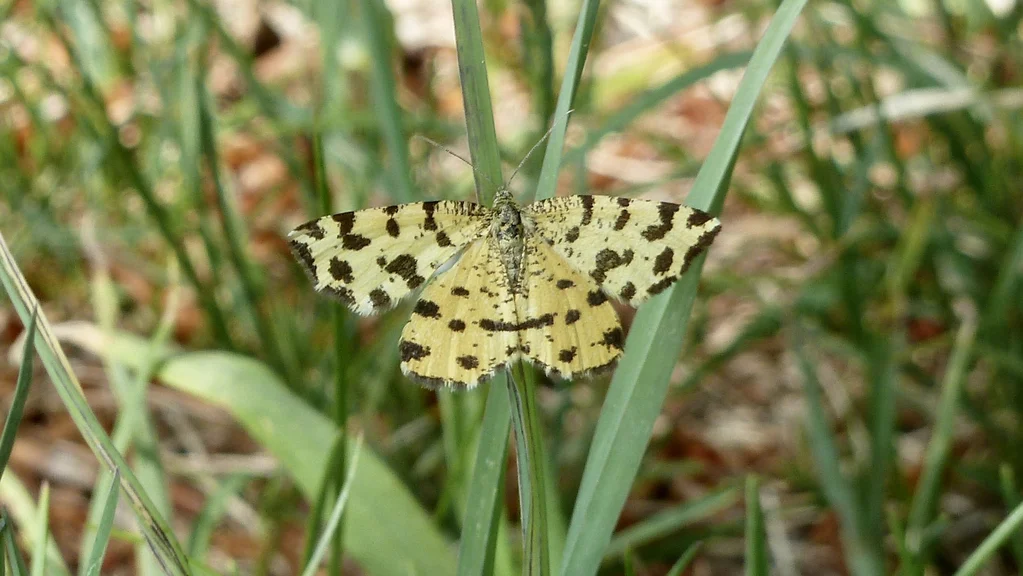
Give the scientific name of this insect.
Pseudopanthera macularia
